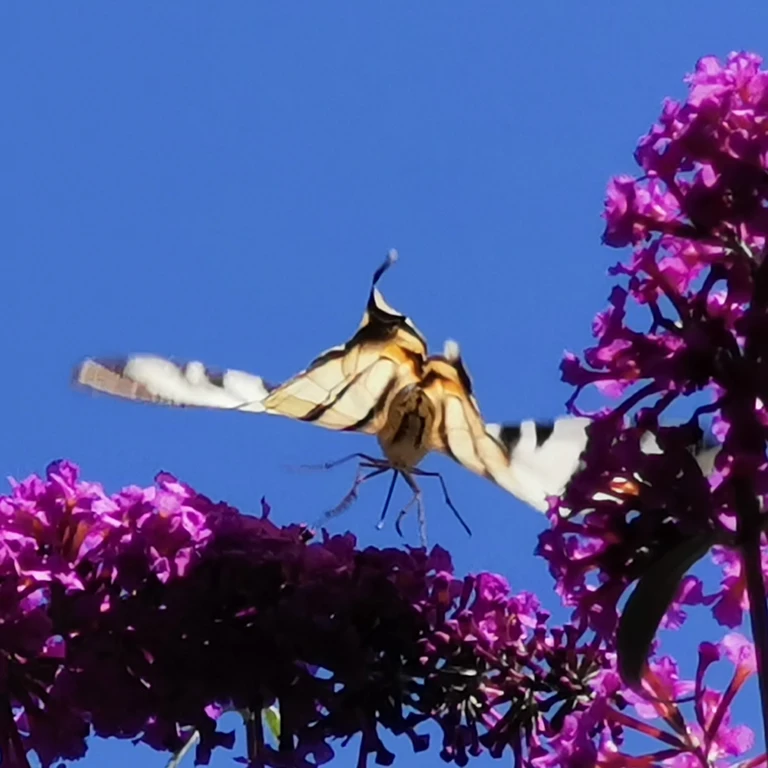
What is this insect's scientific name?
Iphiclides podalirius
